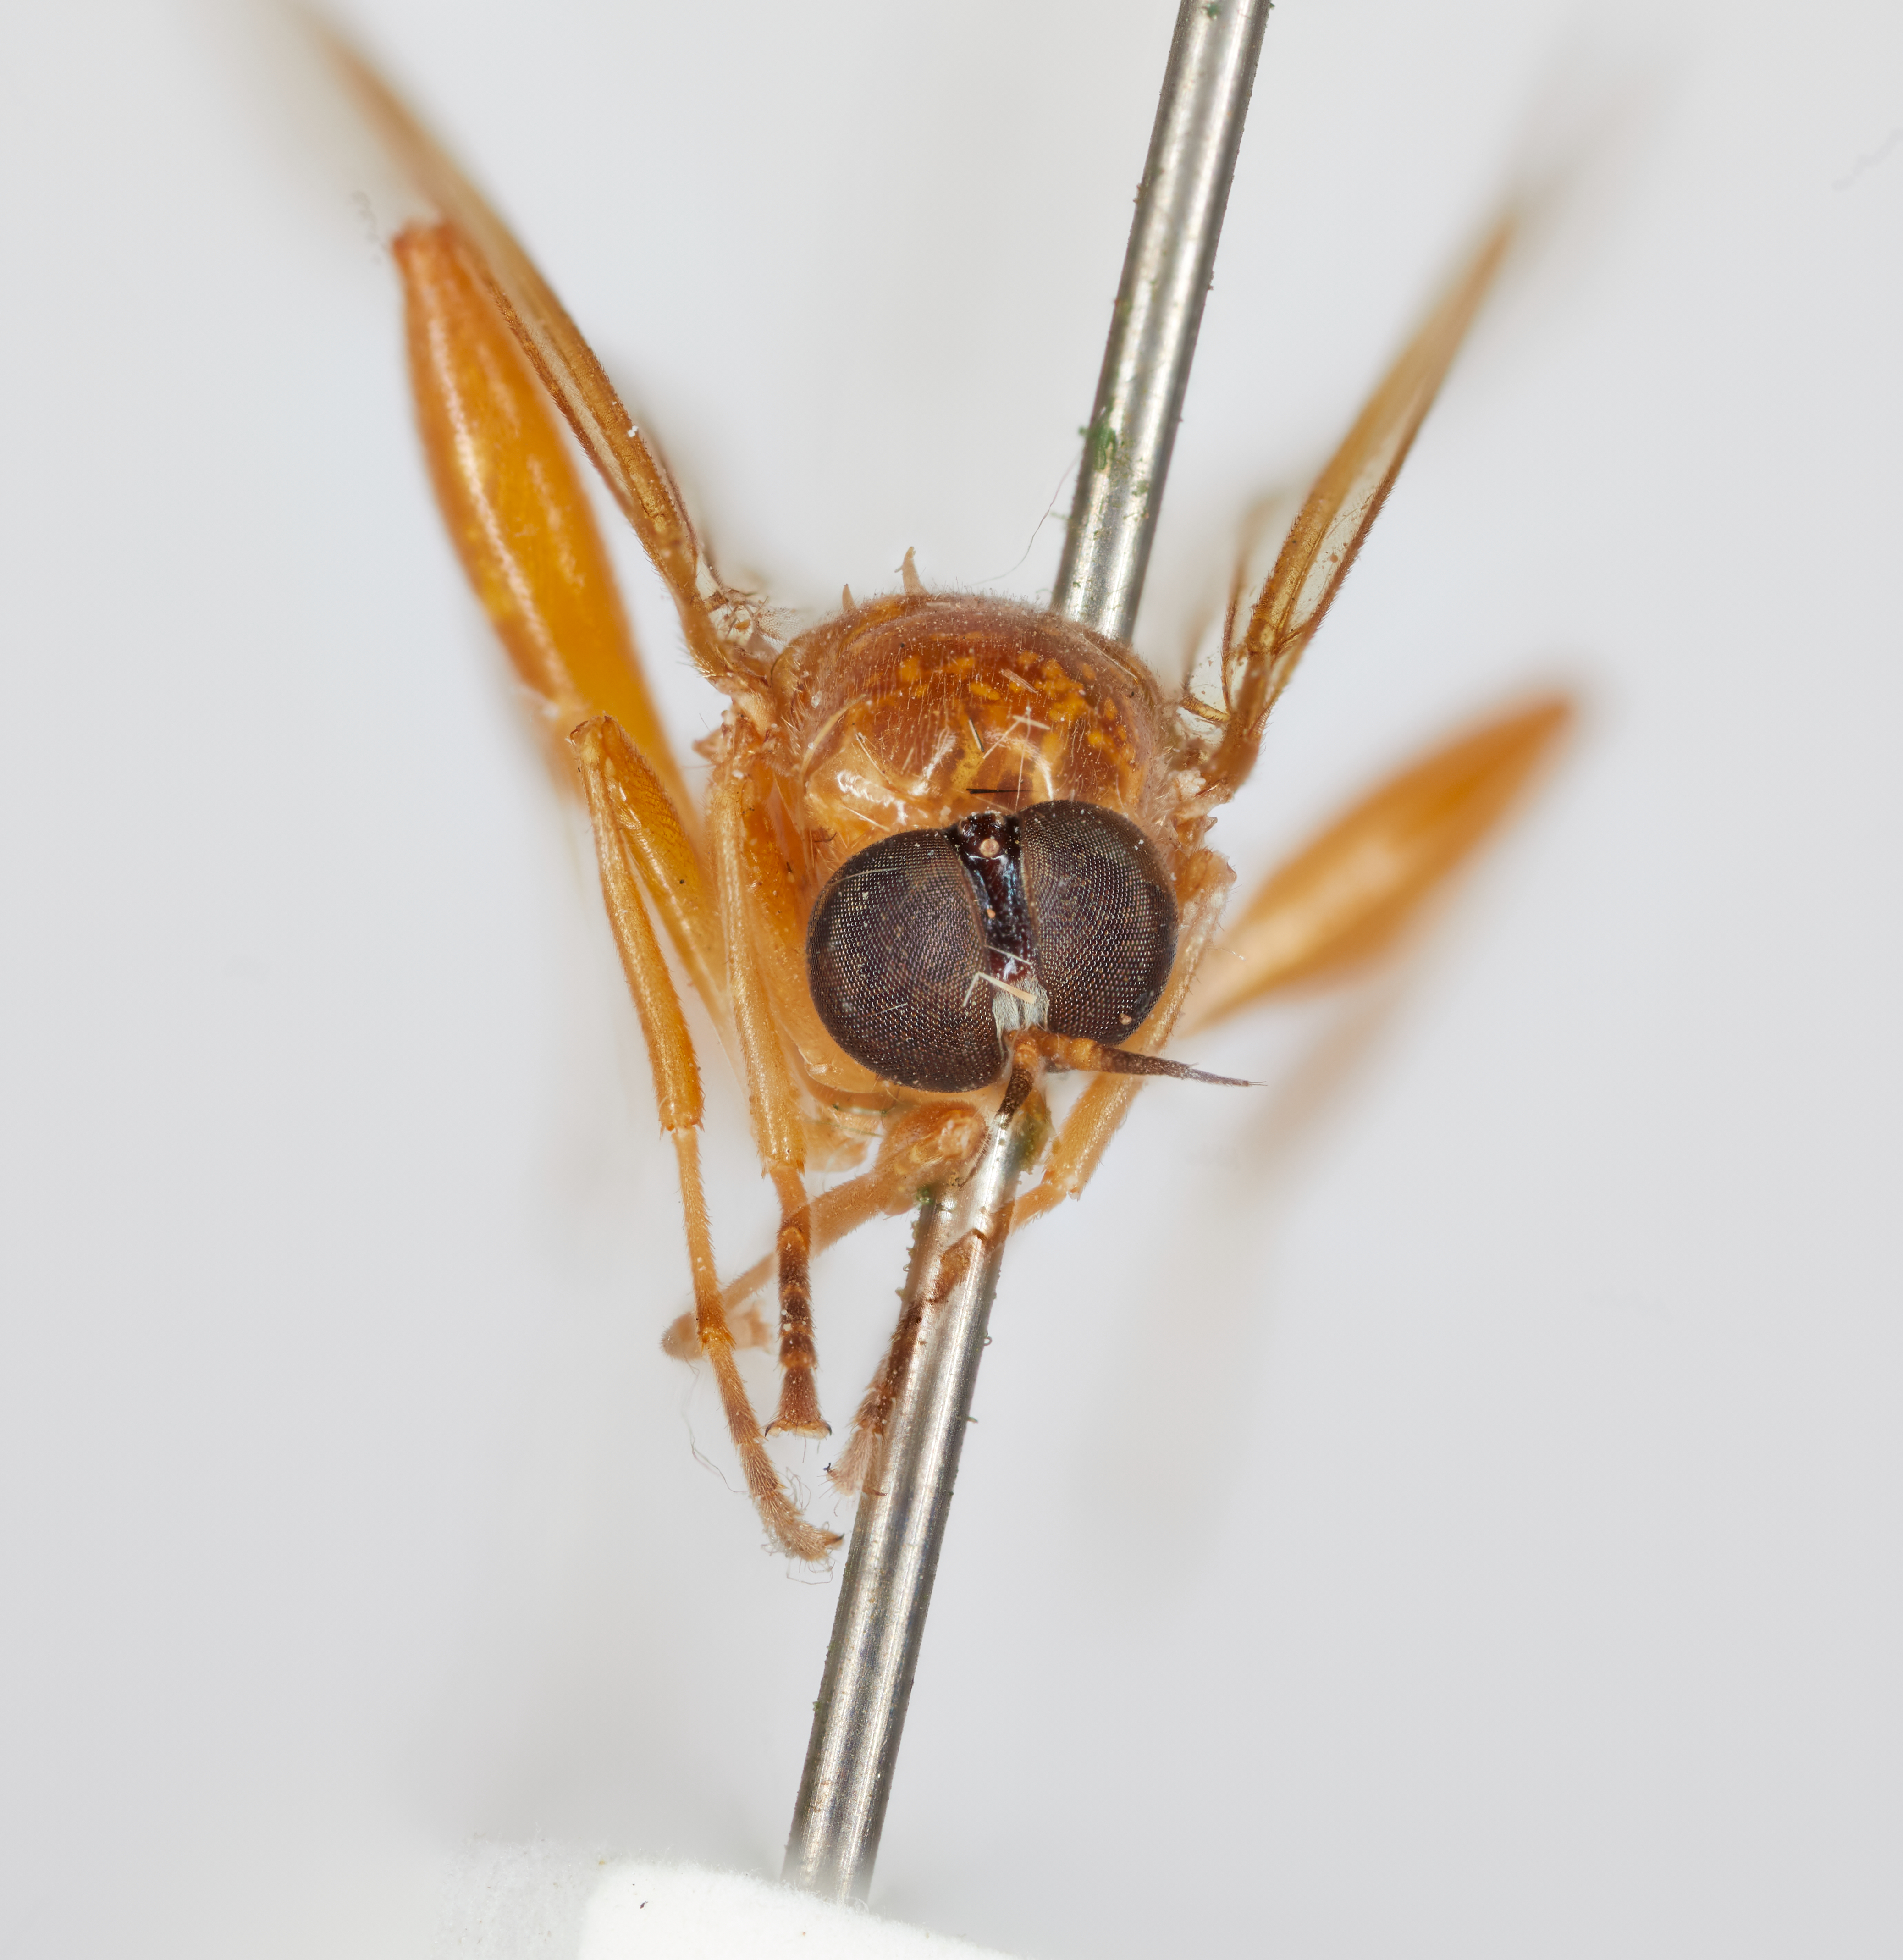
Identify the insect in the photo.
Macromeracis reedi
